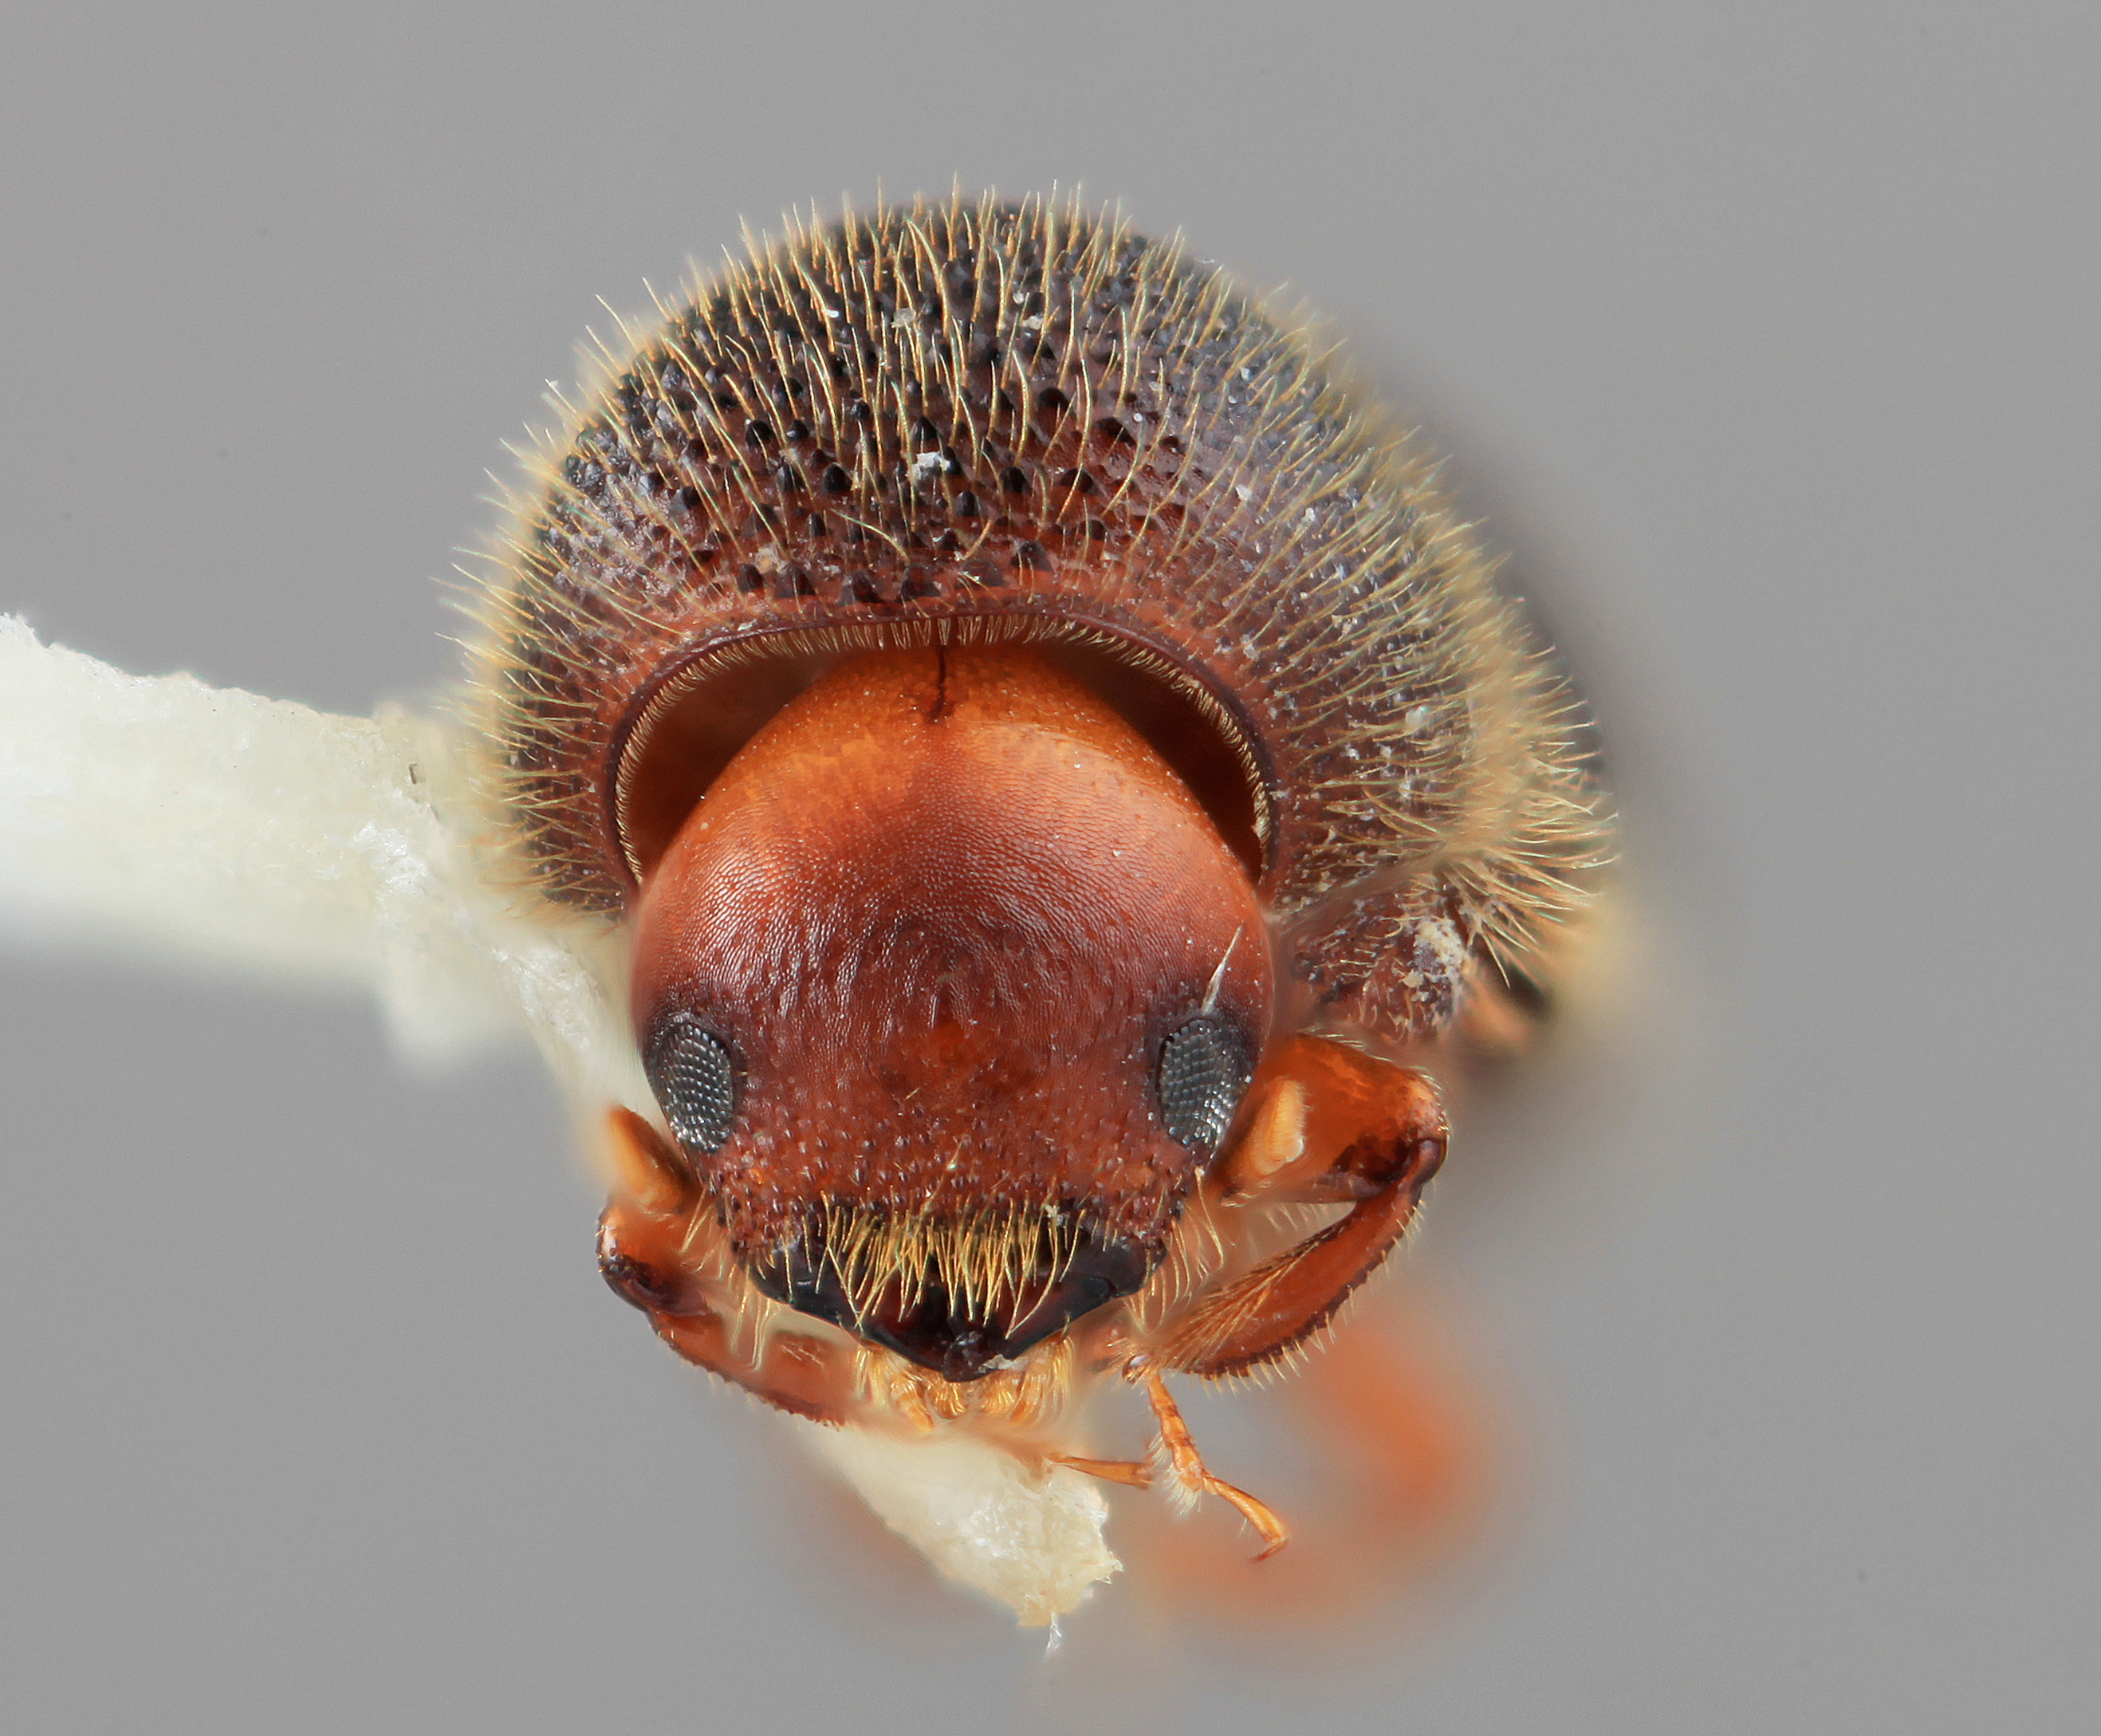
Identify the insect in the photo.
Dryocoetoides pileatus
